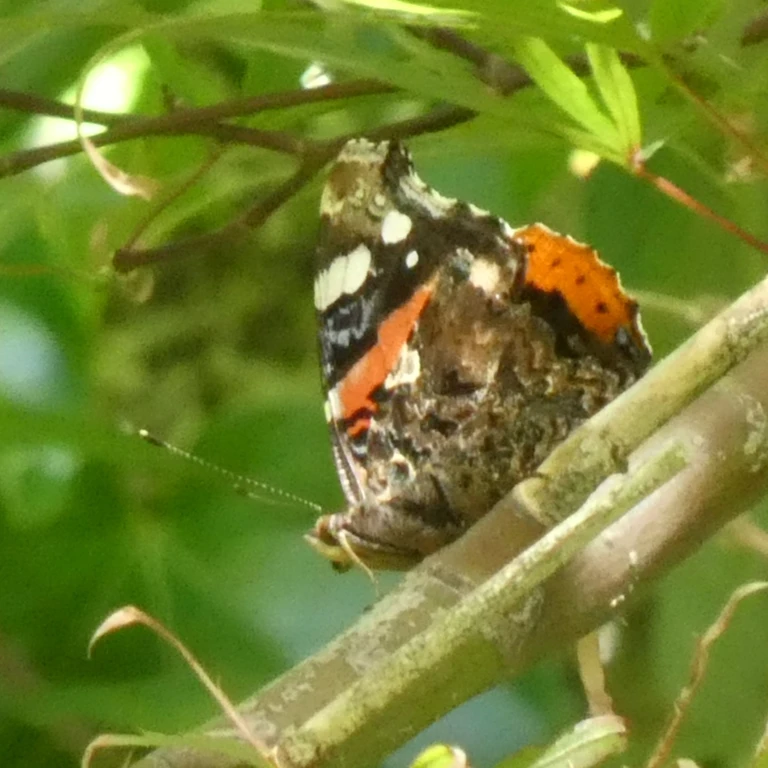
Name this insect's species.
Vanessa atalanta
